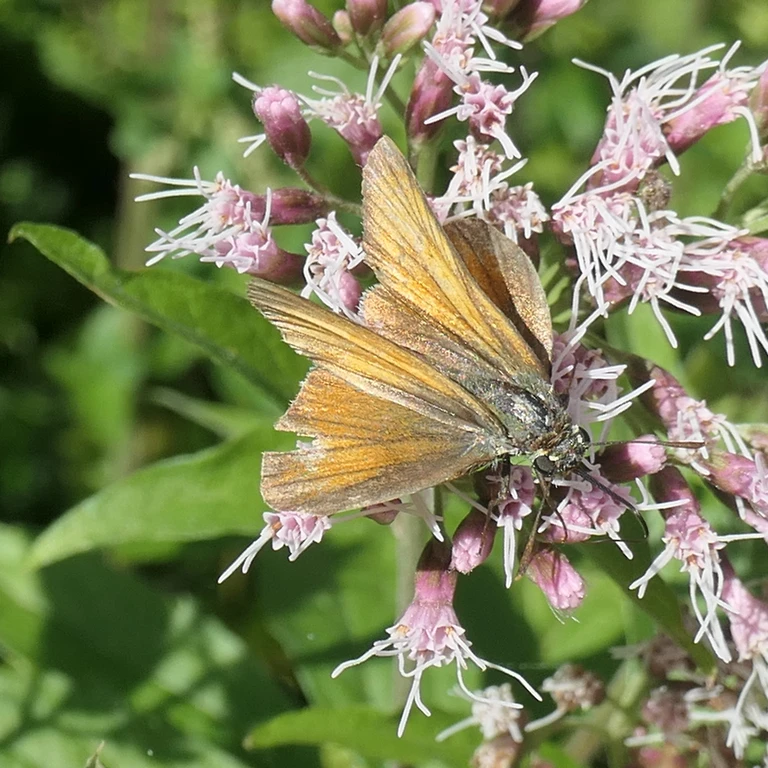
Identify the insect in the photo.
Thymelicus sylvestris
